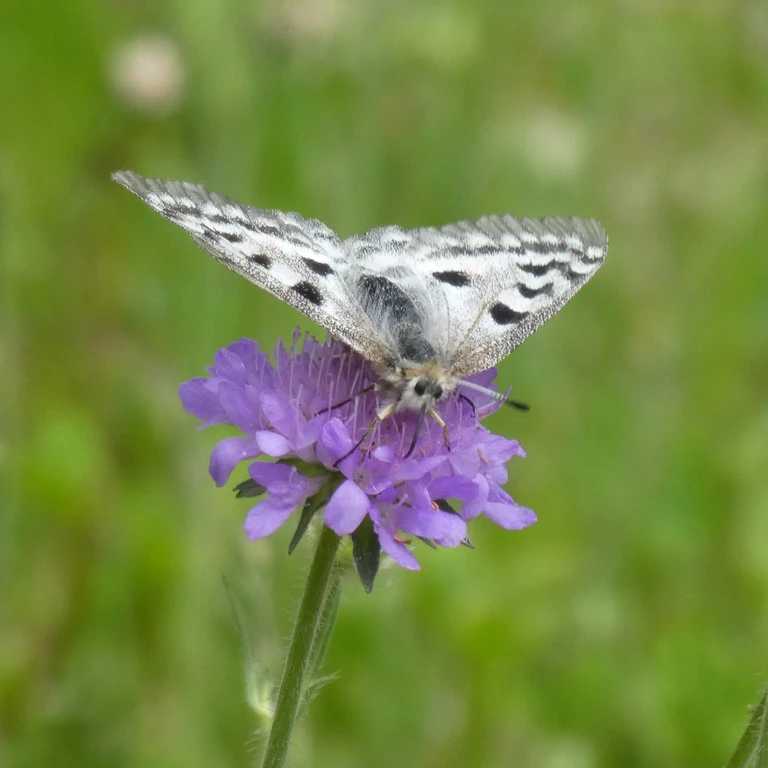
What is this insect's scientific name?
Parnassius apollo
